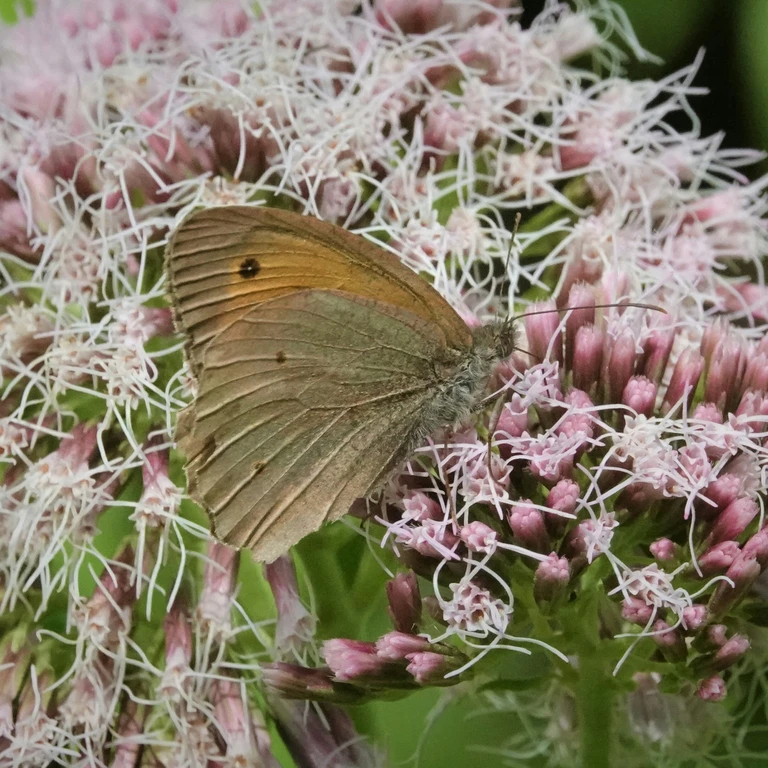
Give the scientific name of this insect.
Maniola jurtina
